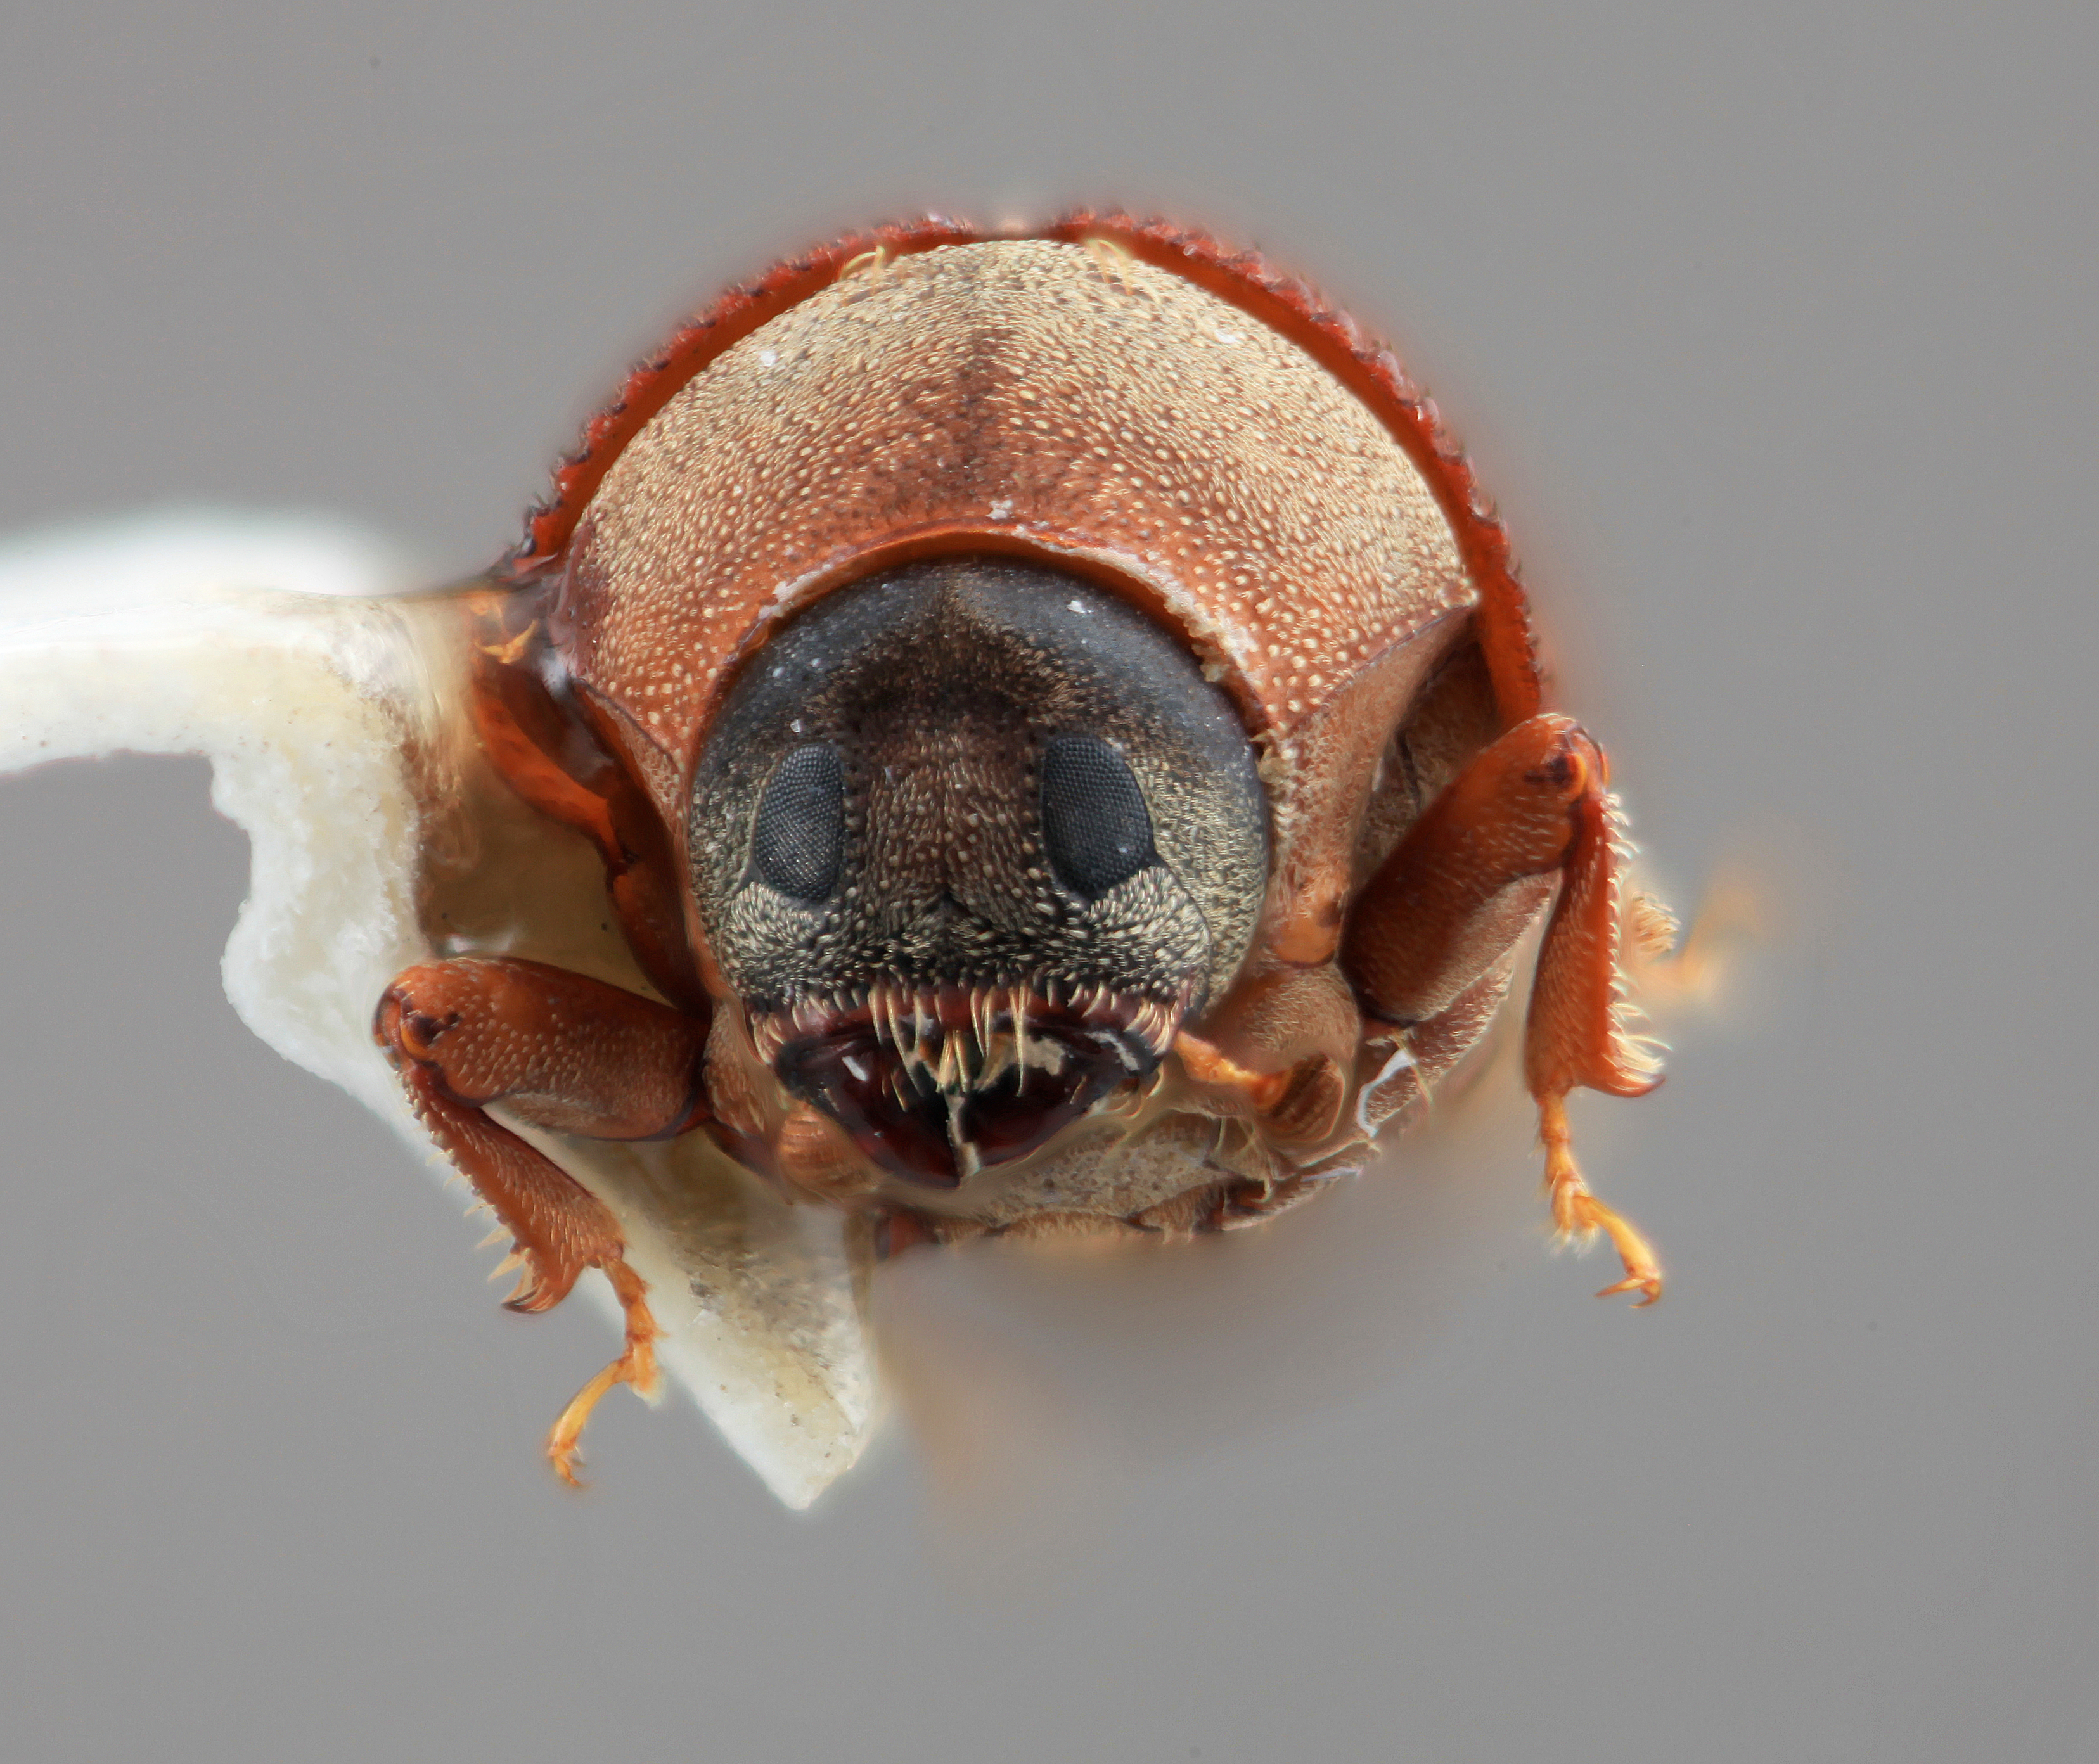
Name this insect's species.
Sphaerotrypes cristatus
